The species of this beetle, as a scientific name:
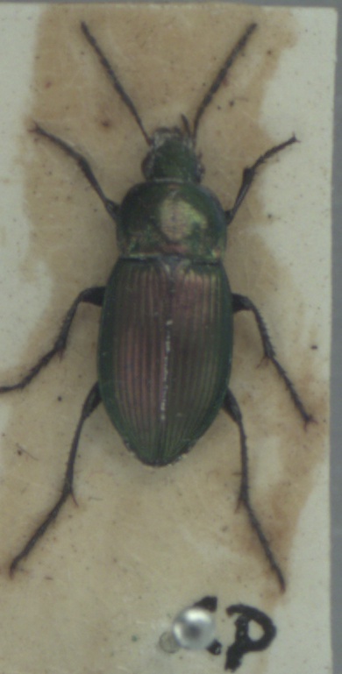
Poecilus versicolor
